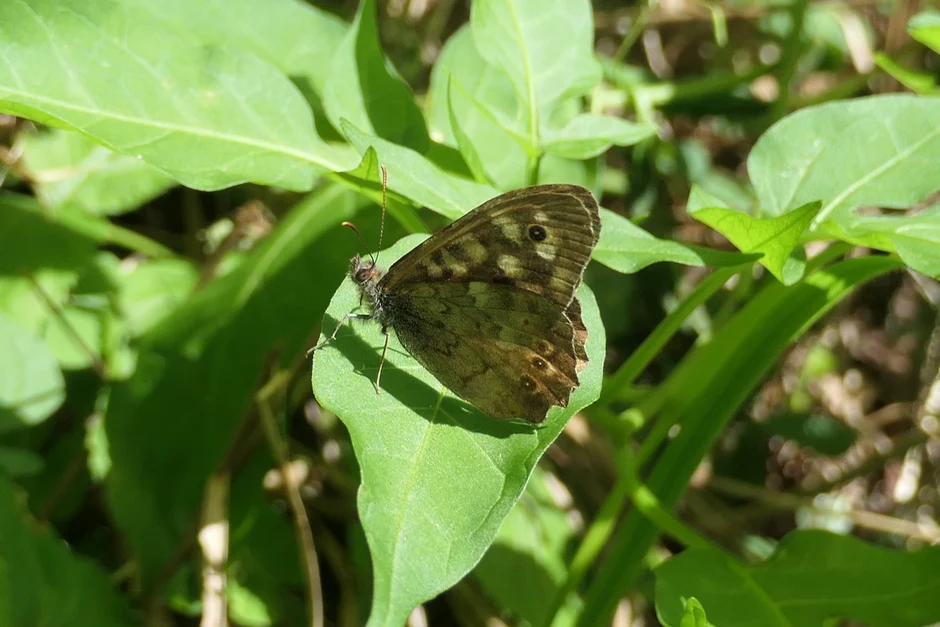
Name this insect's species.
Pararge aegeria
